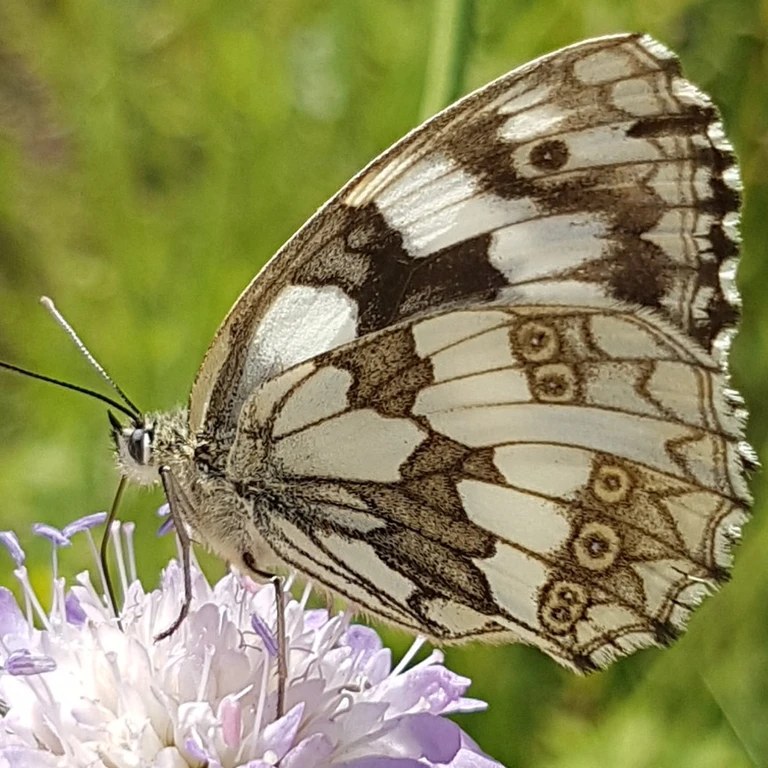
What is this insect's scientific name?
Melanargia galathea
